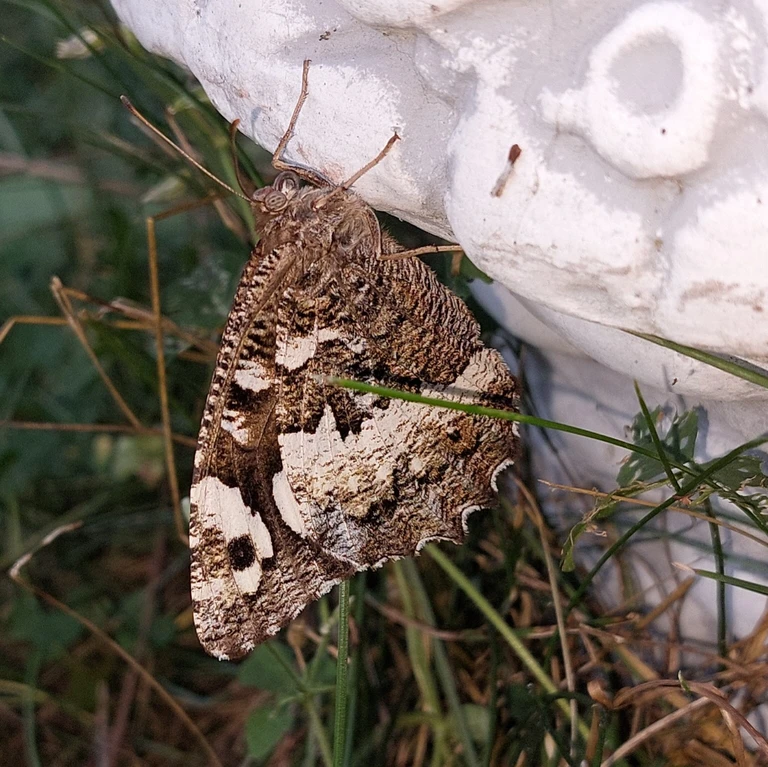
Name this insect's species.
Brintesia circe
